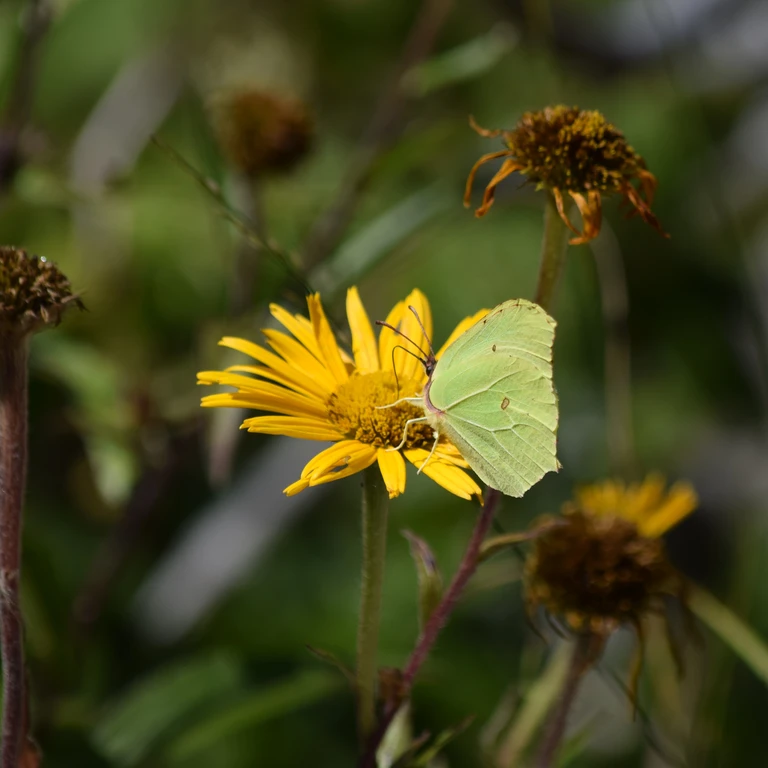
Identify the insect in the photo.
Gonepteryx rhamni
